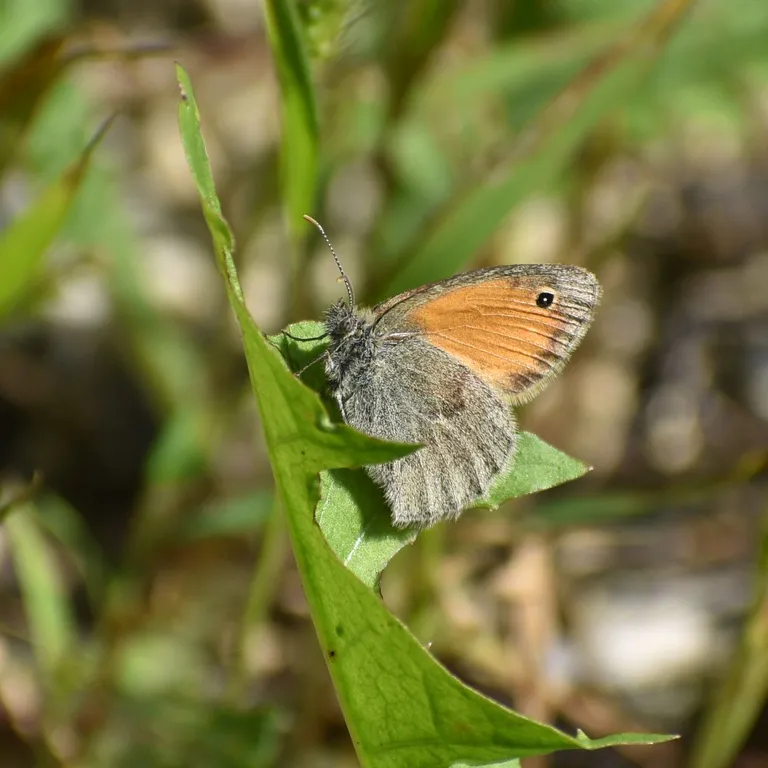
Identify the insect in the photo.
Coenonympha pamphilus
